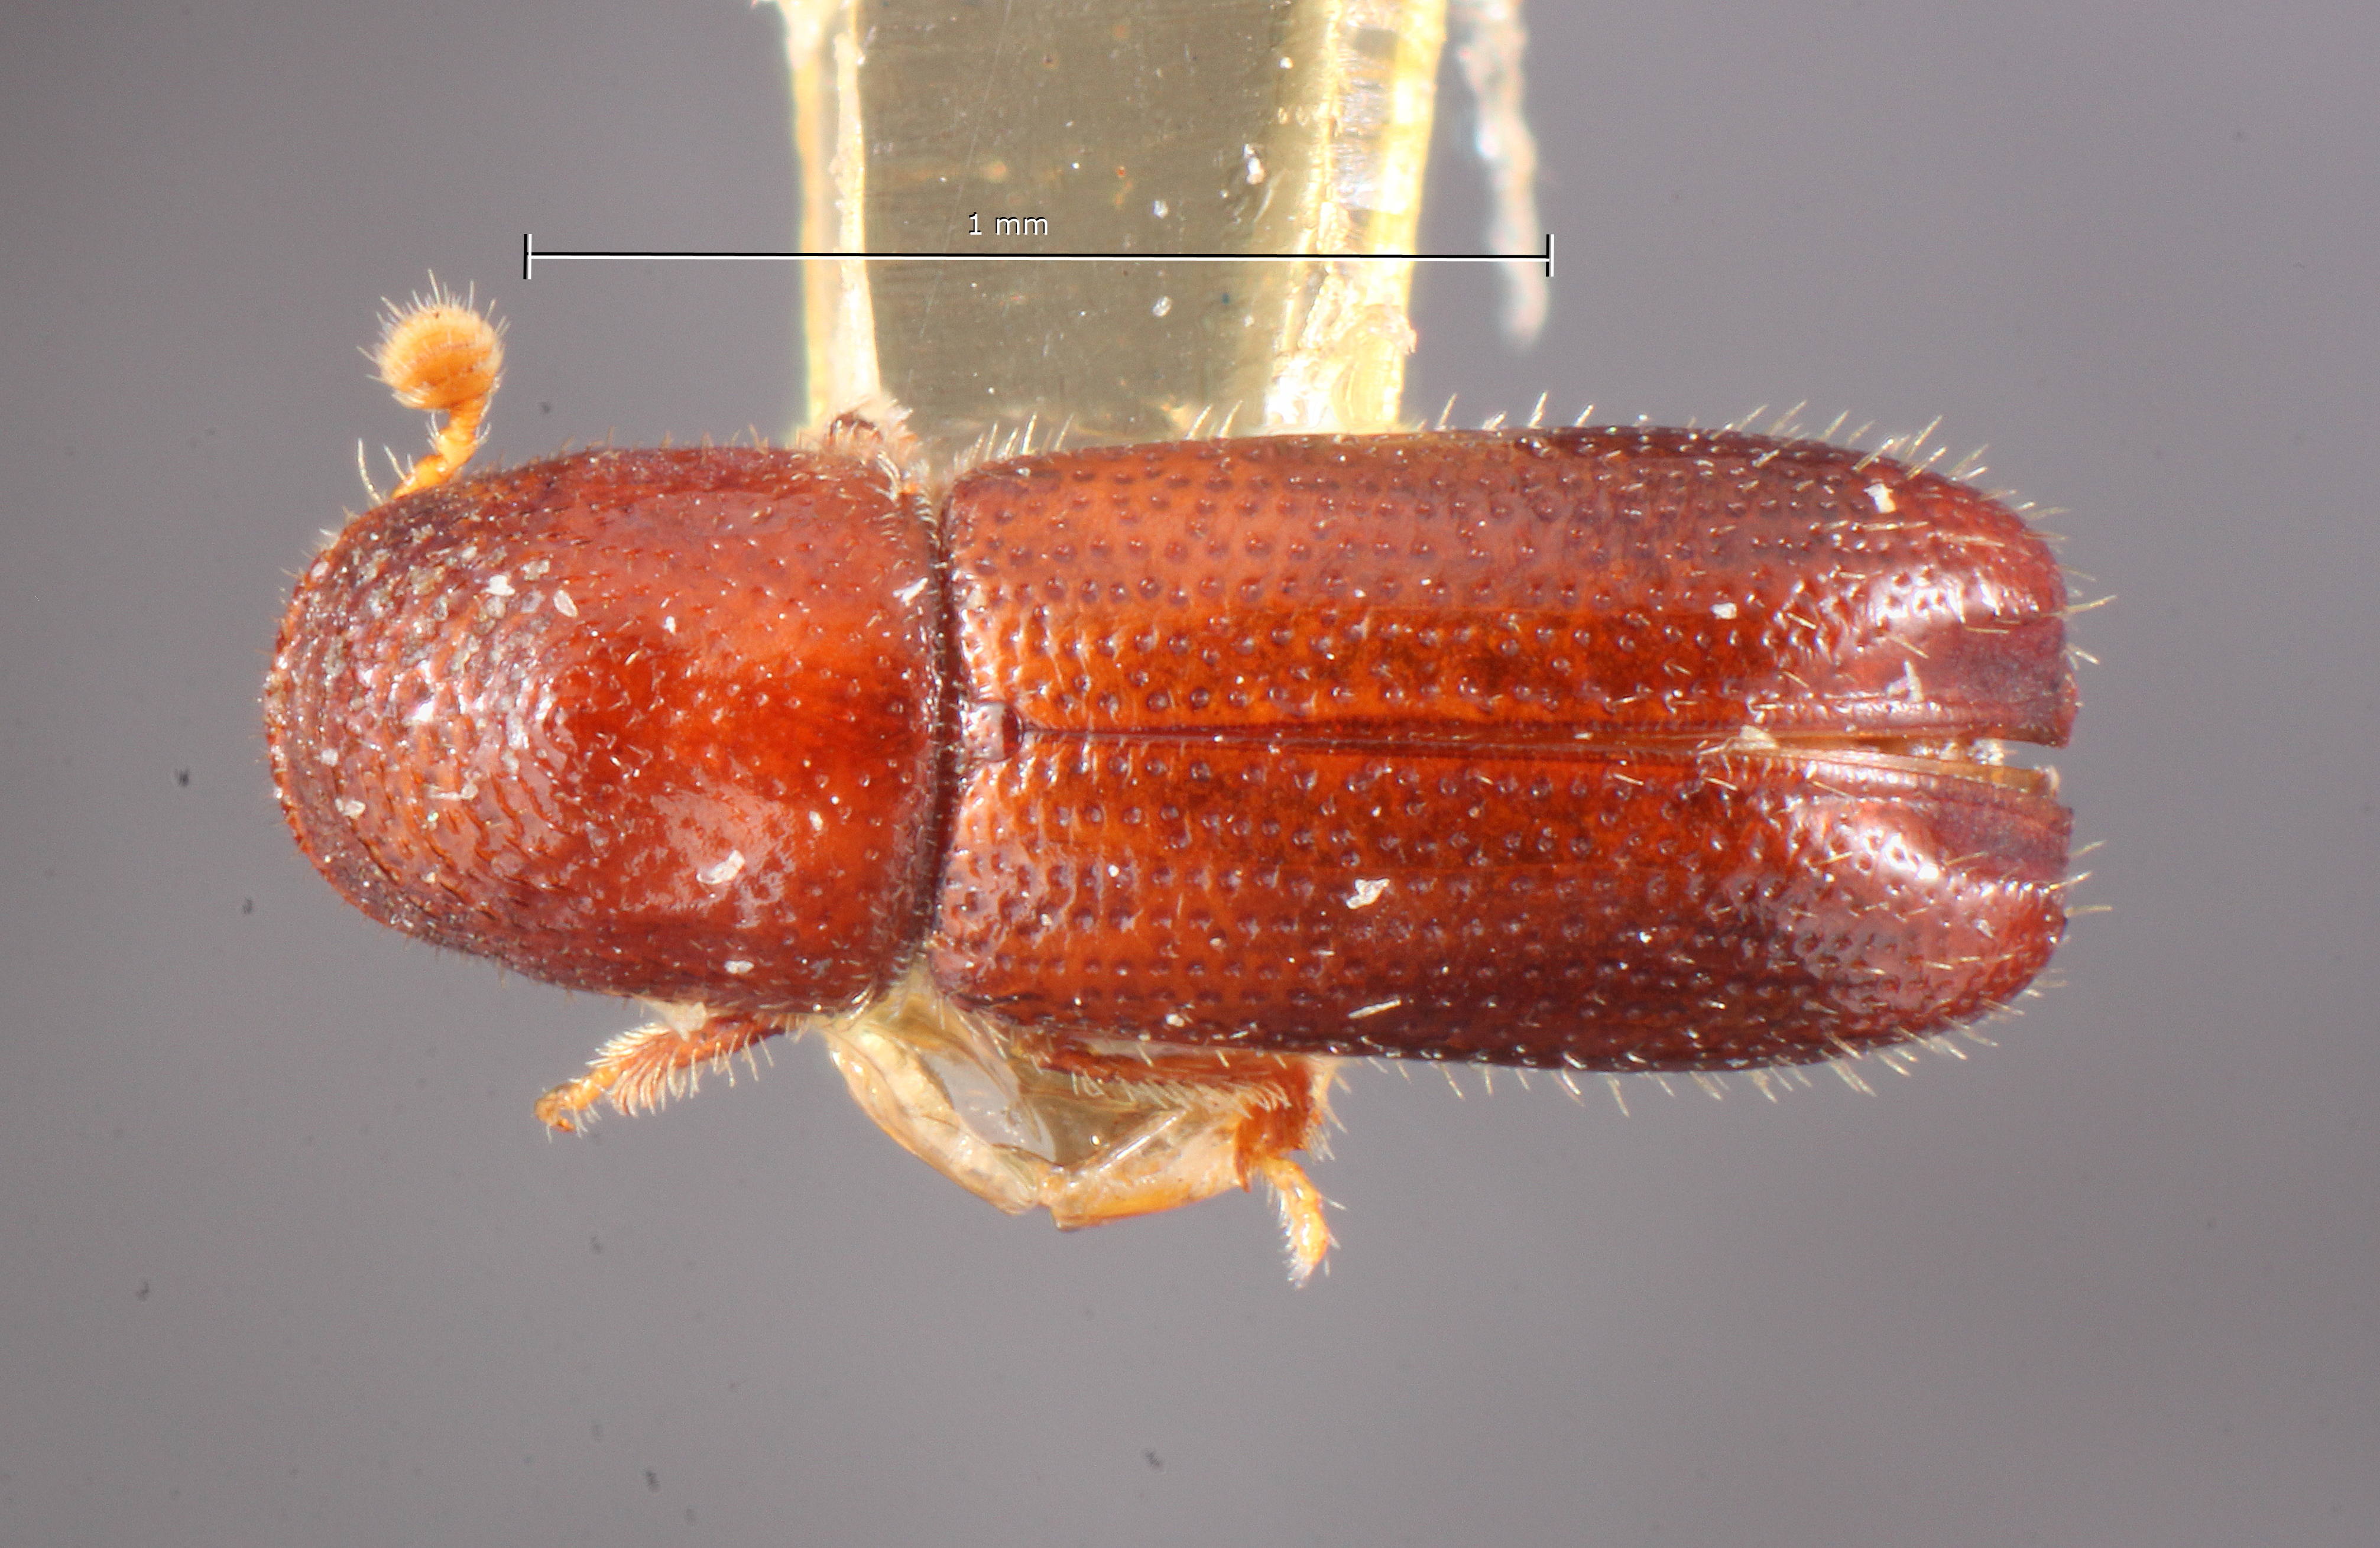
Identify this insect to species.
Pityophthorus mundus
